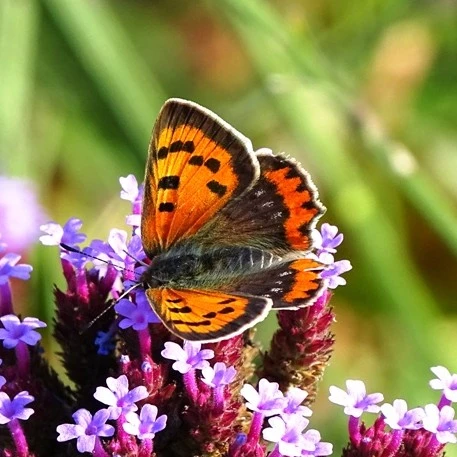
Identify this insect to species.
Lycaena phlaeas
